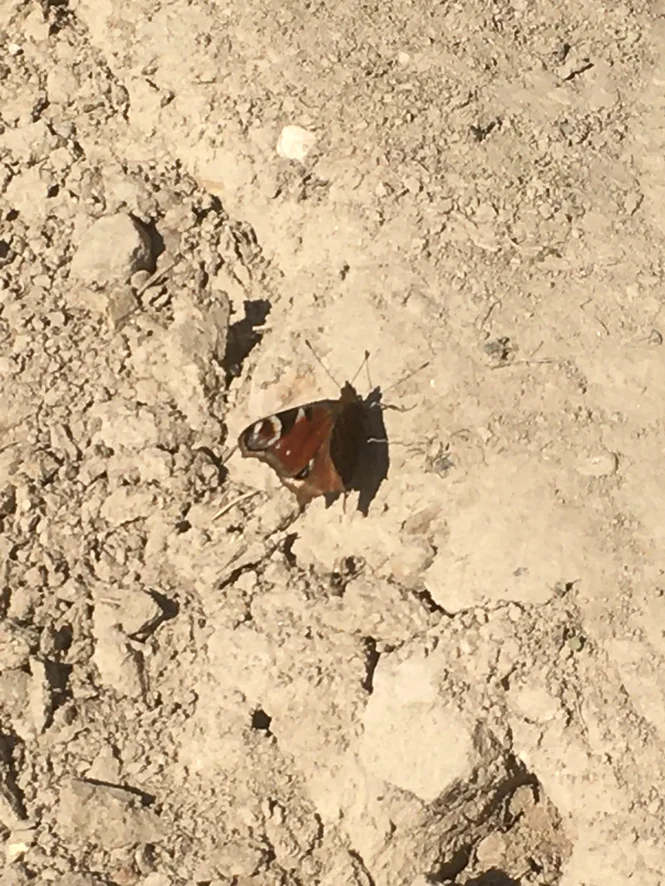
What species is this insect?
Aglais io
